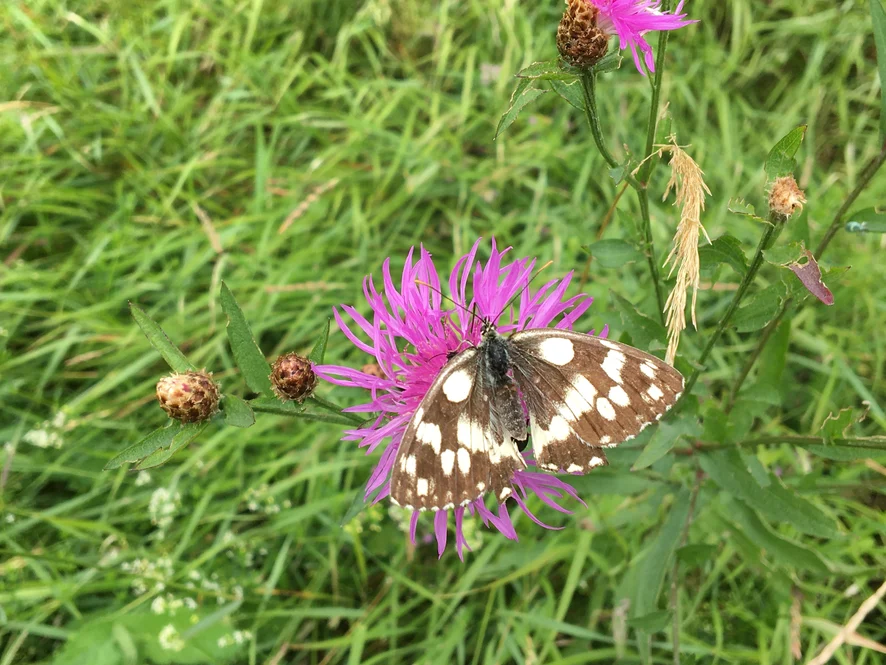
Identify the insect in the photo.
Melanargia galathea
